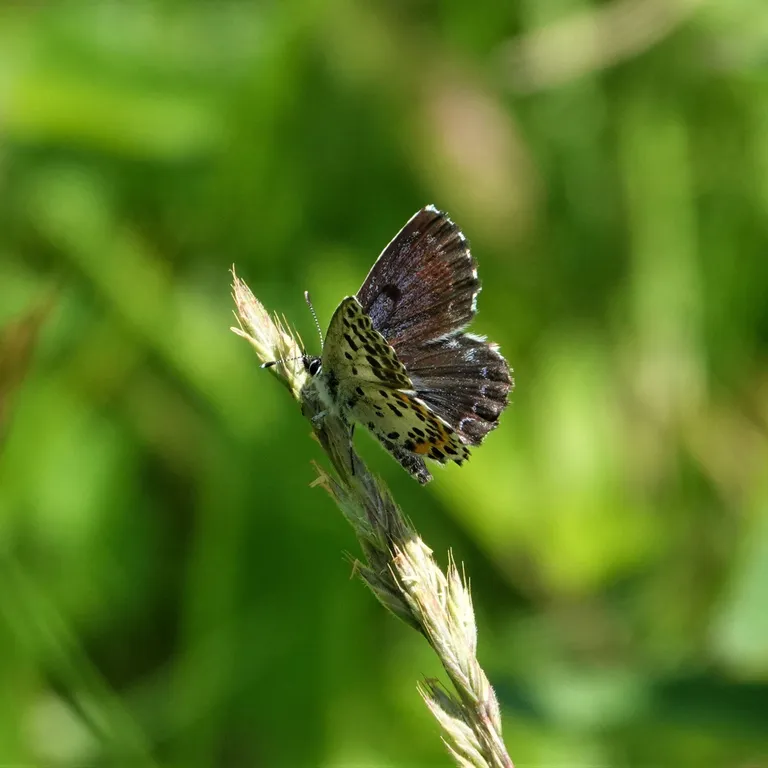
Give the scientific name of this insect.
Scolitantides orion
